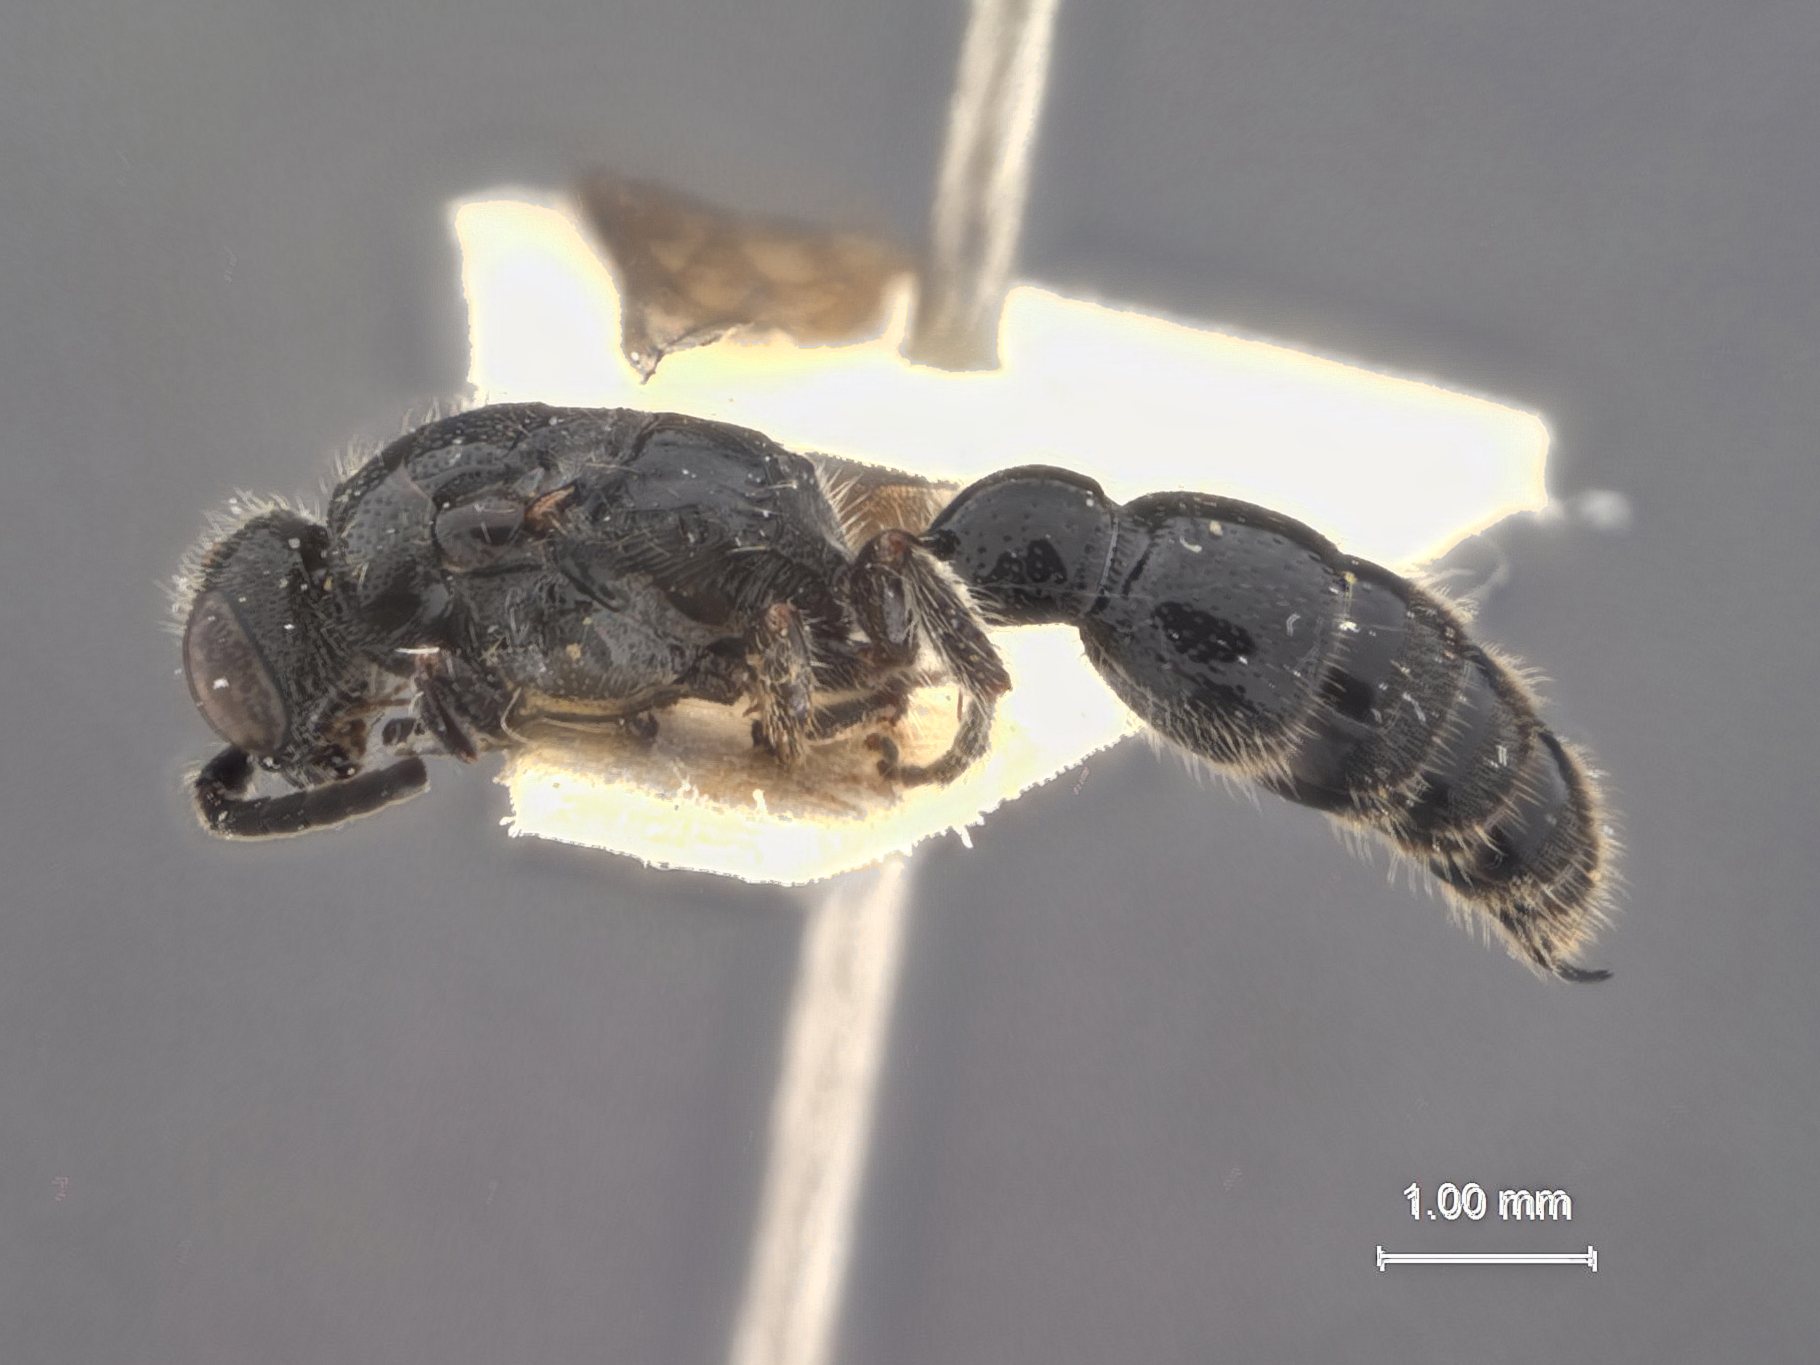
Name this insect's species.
Tiphia yanoi
